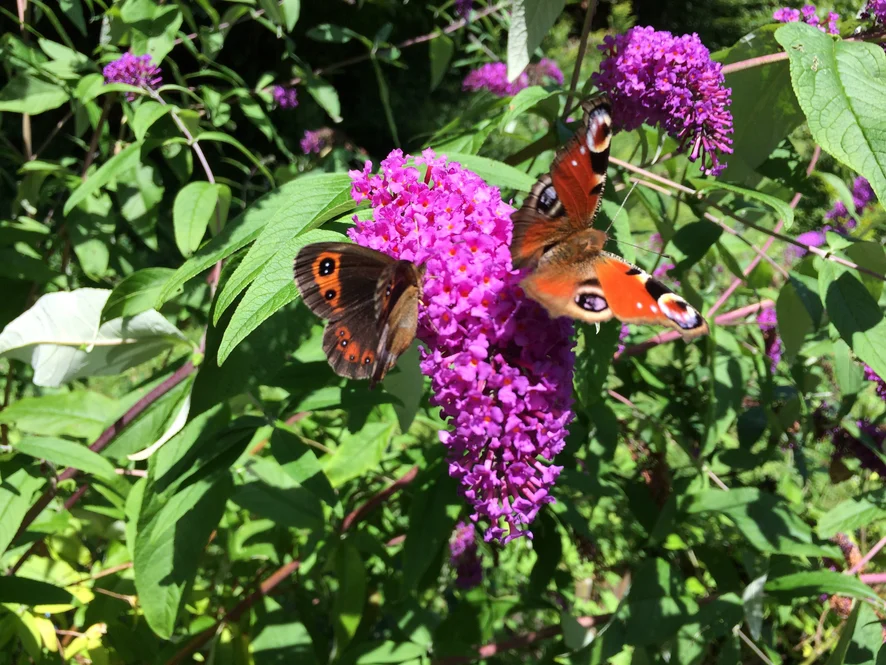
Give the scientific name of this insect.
Aglais io
